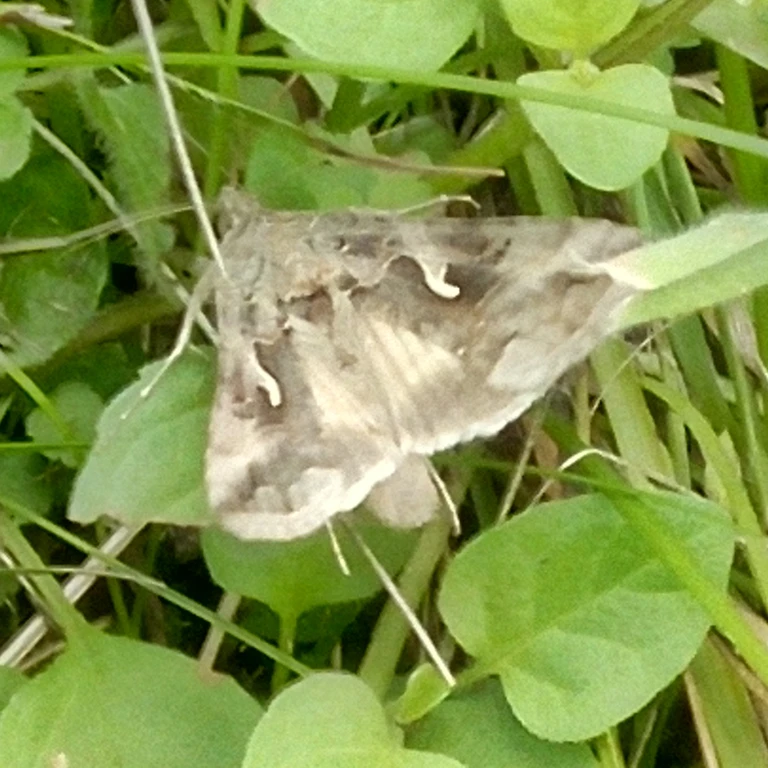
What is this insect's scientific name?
Autographa gamma
